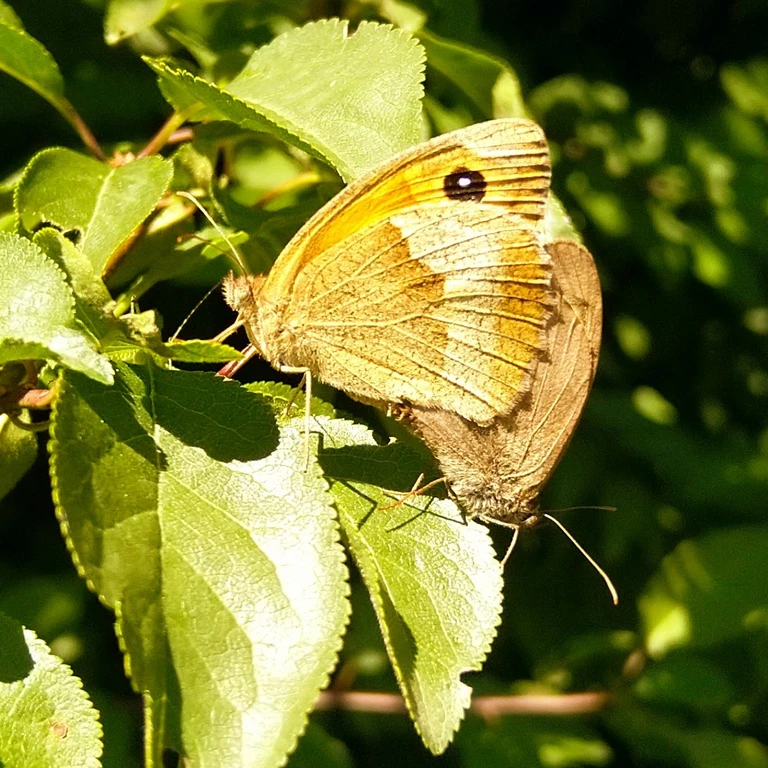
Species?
Maniola jurtina
